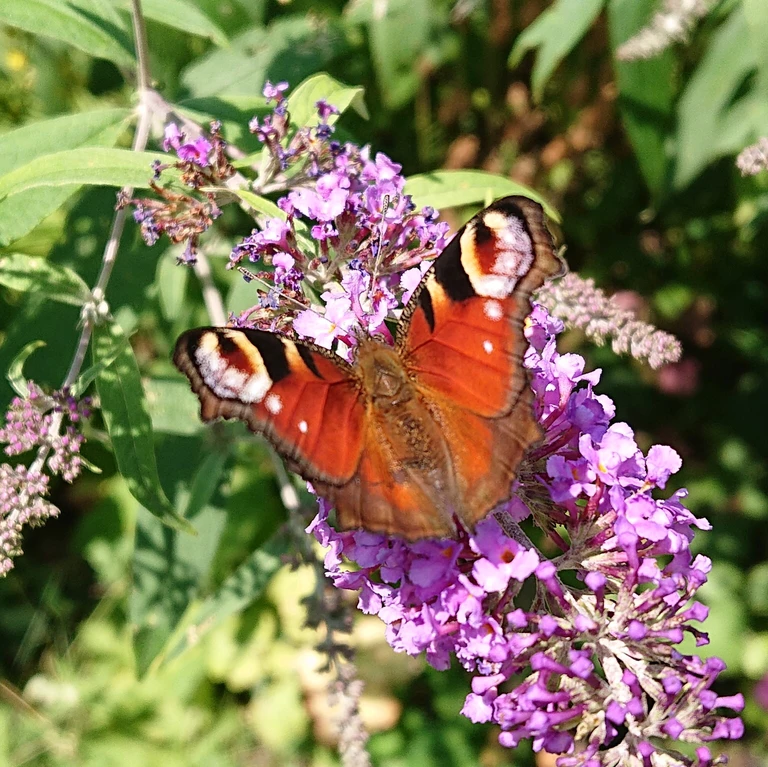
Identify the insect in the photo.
Aglais io
